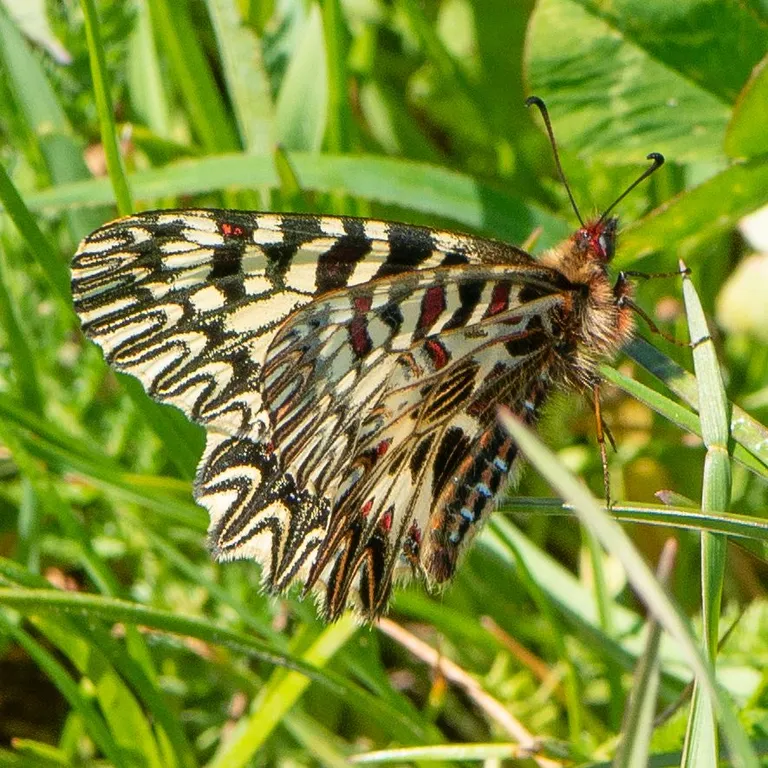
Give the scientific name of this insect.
Zerynthia polyxena
